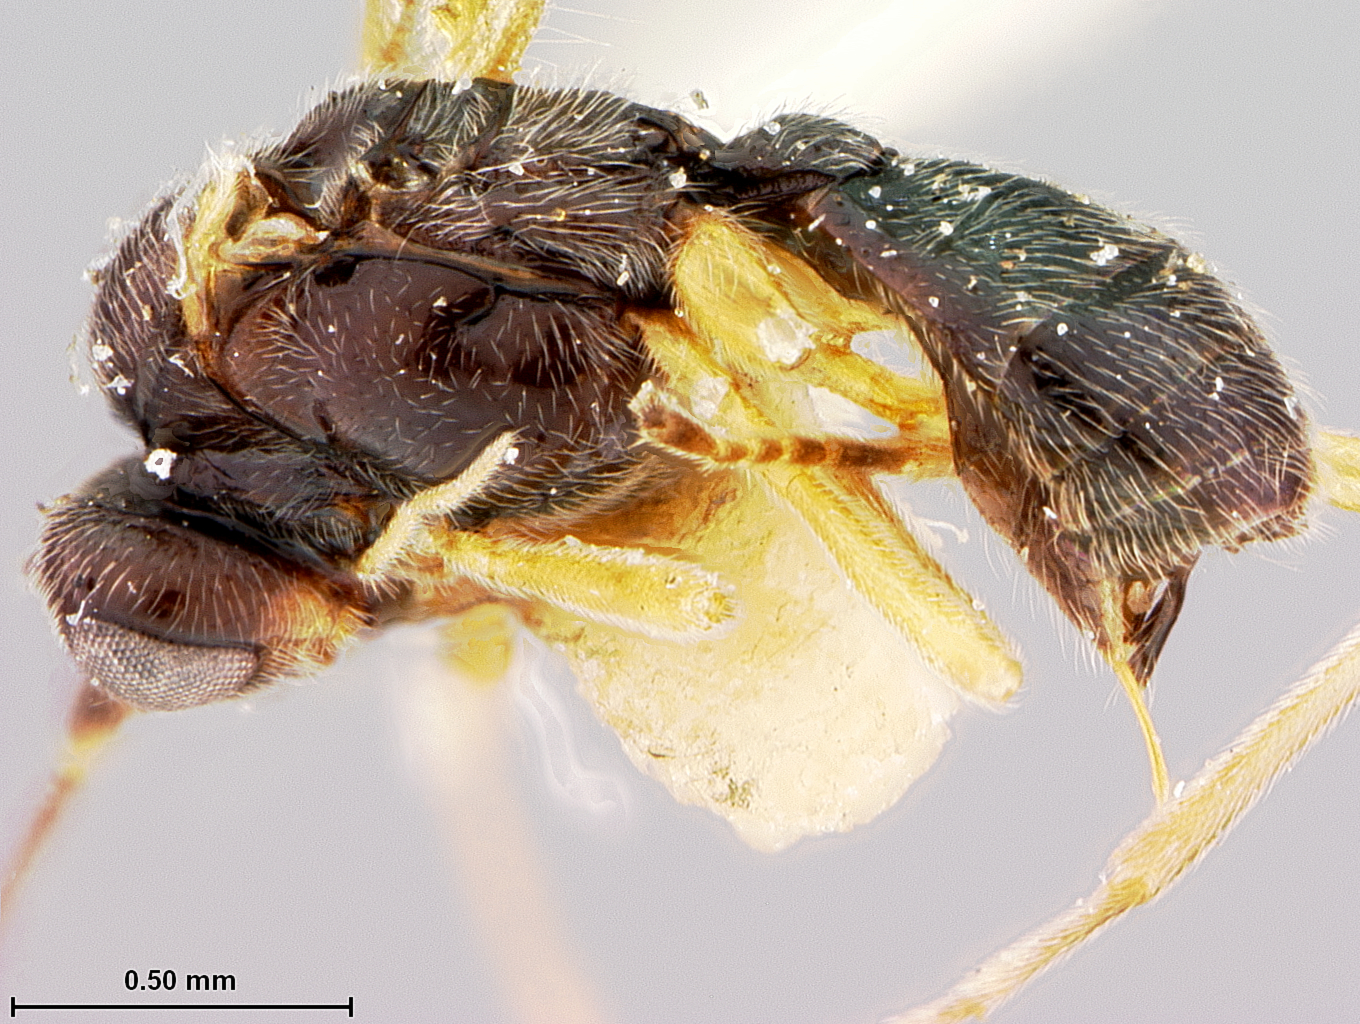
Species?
Opius pilosus
